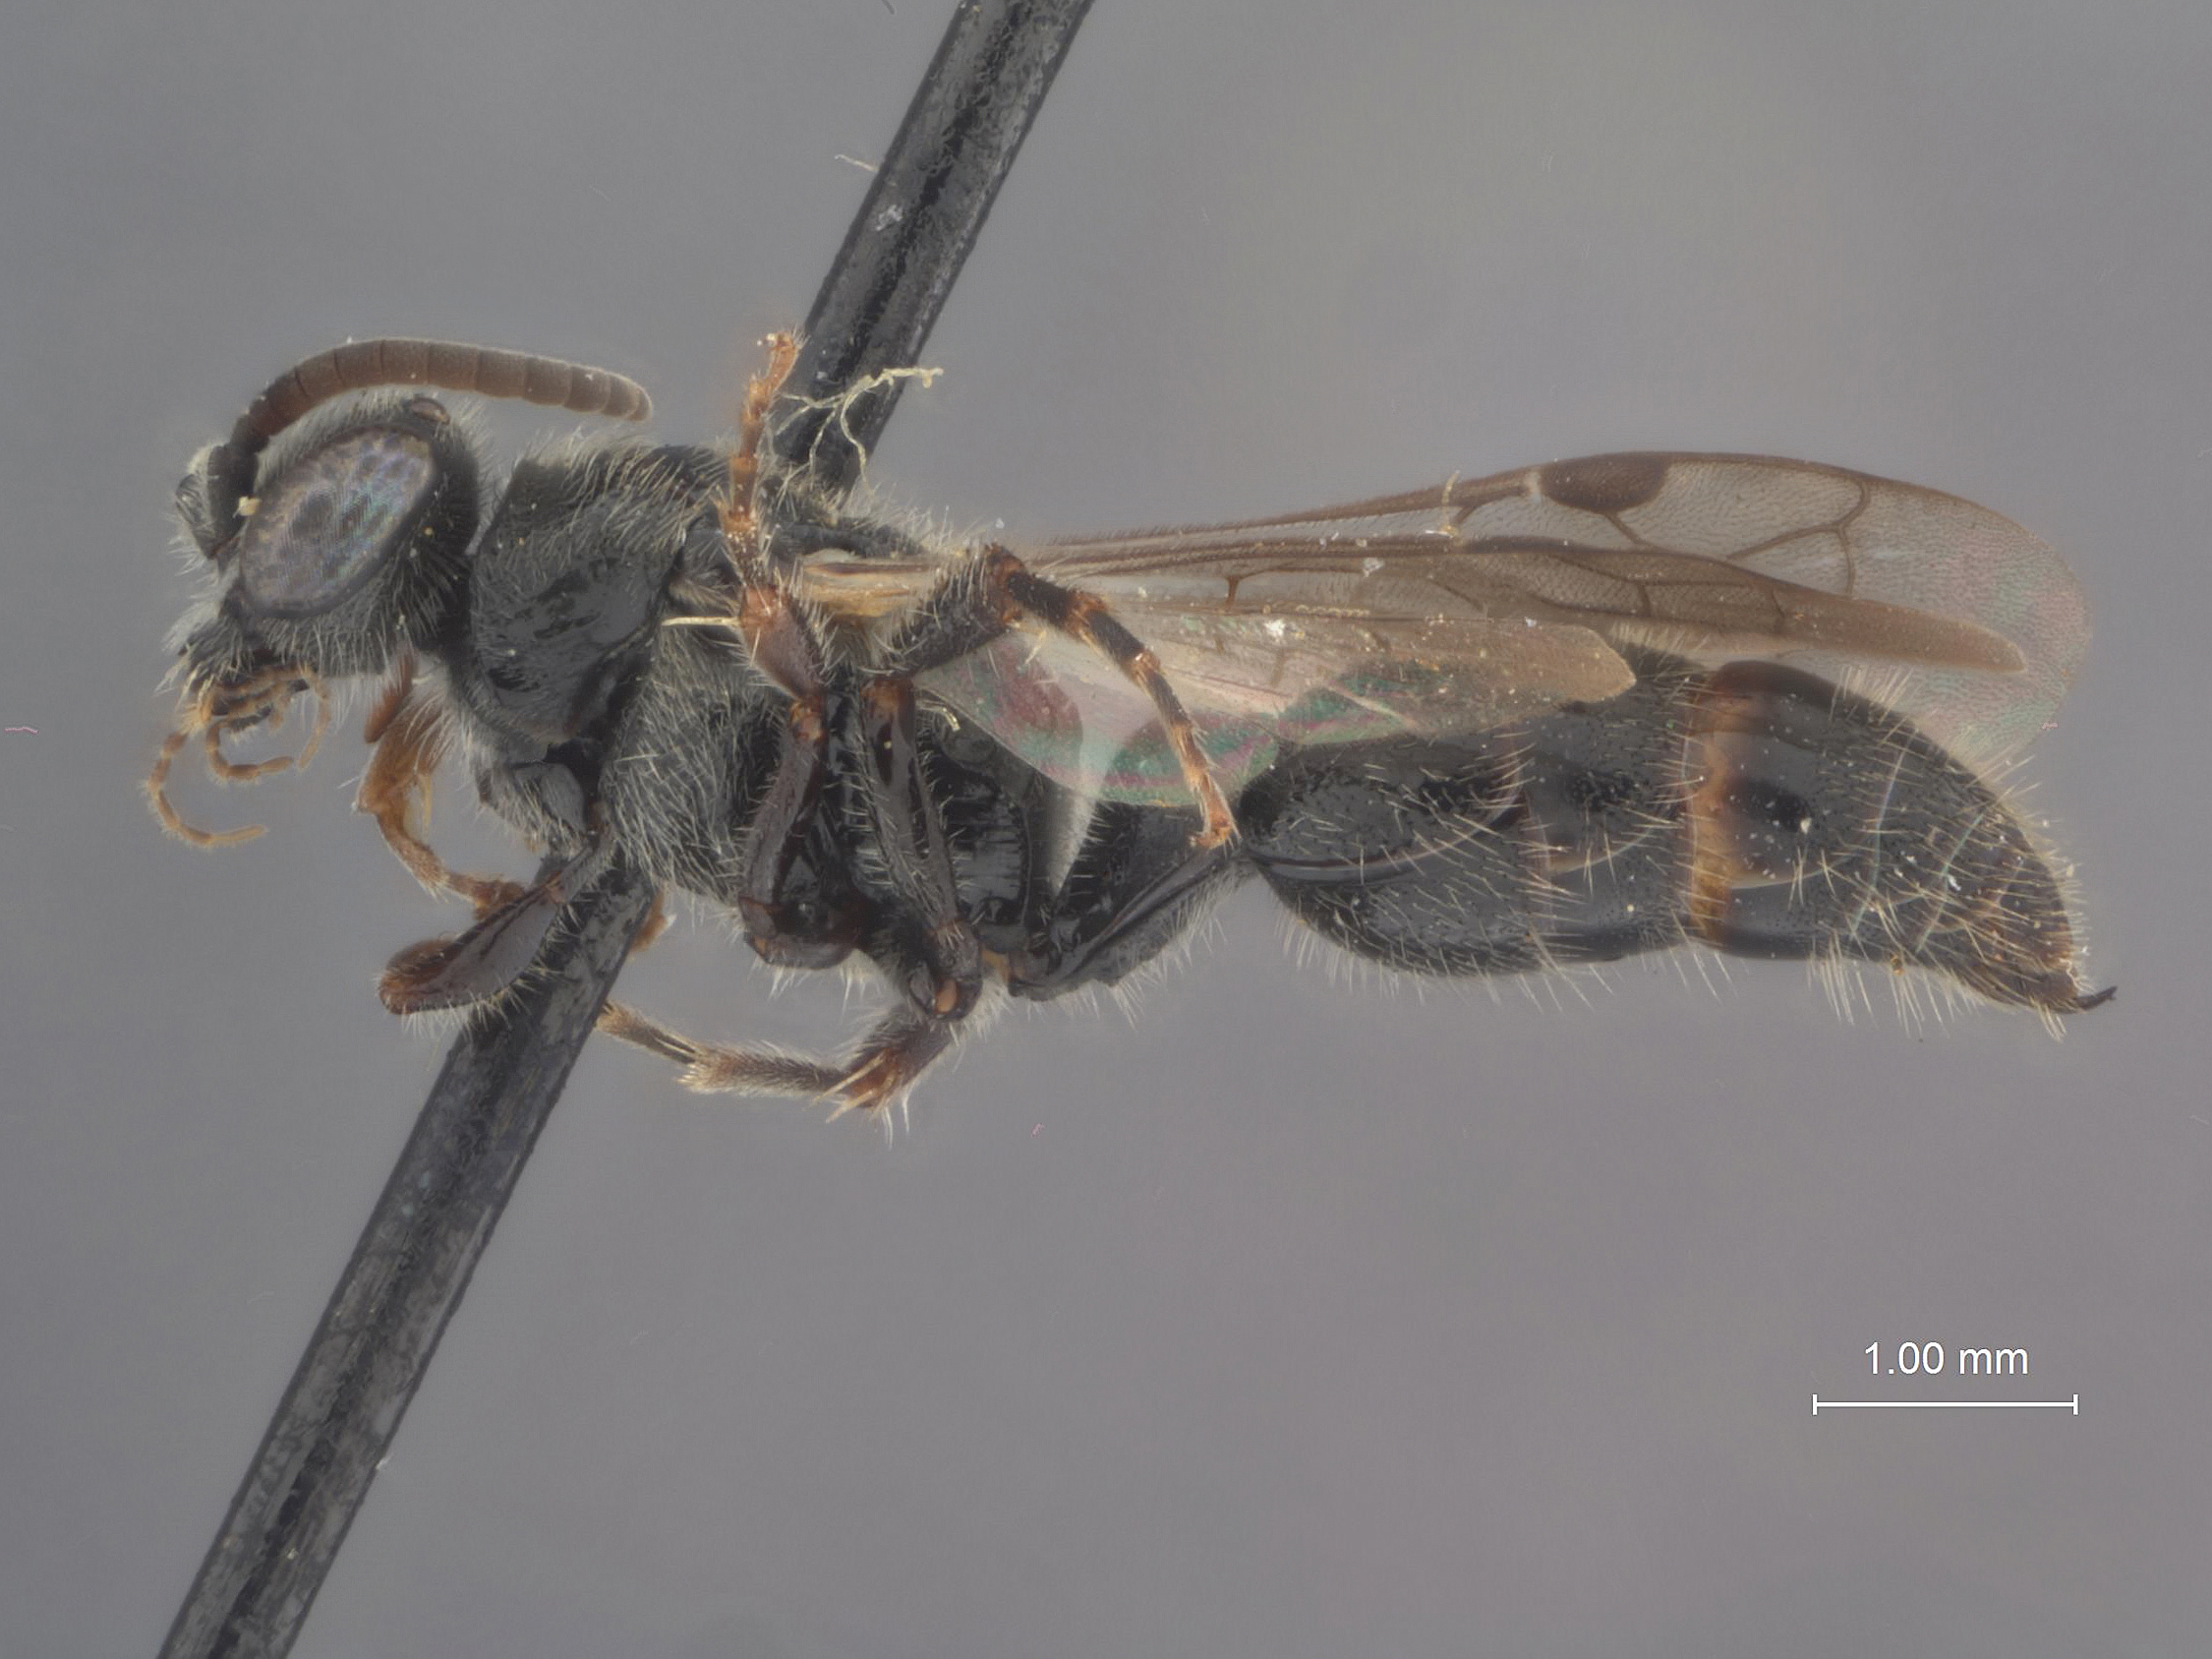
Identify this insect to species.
Tiphia litoris
